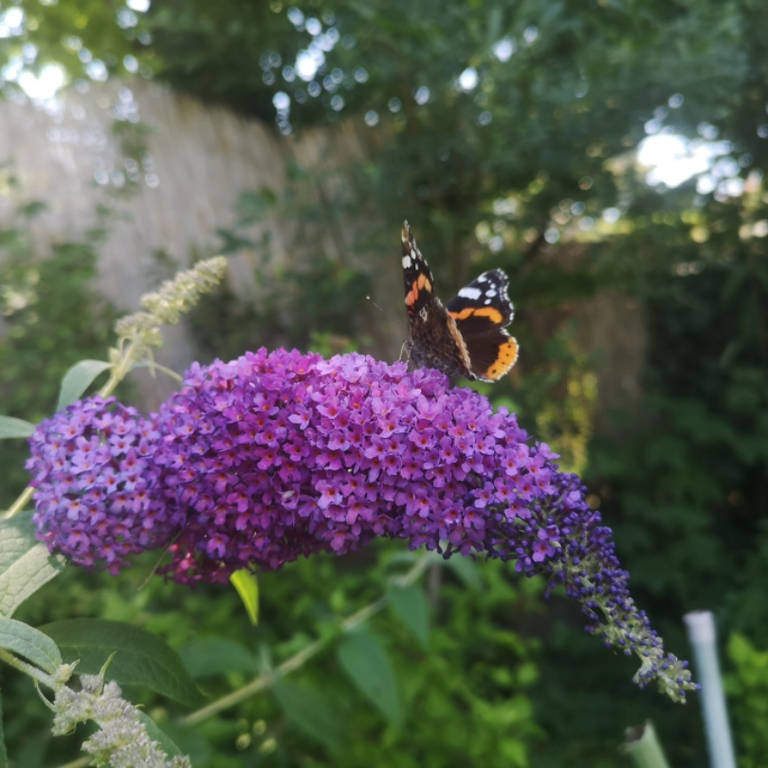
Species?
Vanessa atalanta
